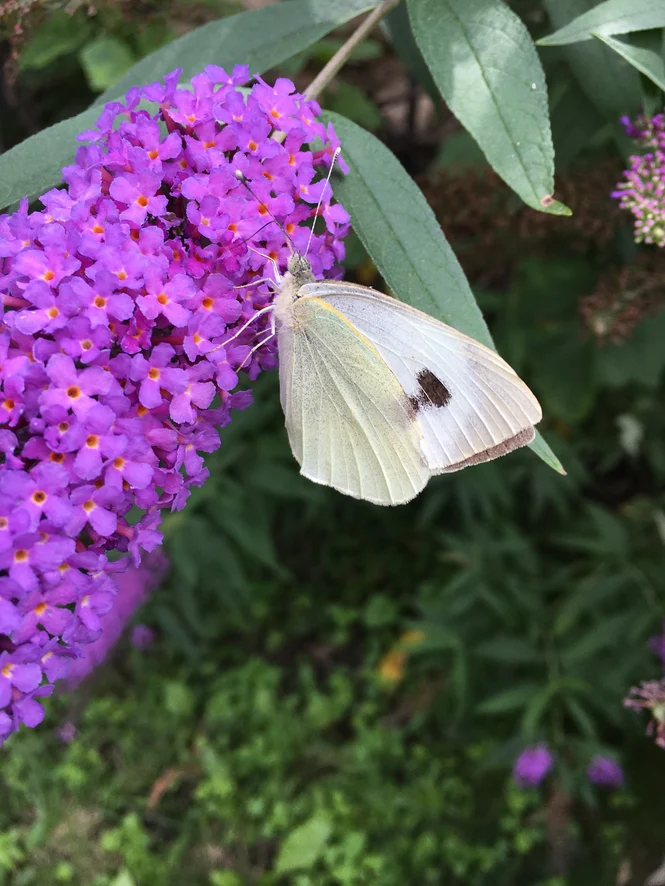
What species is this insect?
Pieris brassicae
